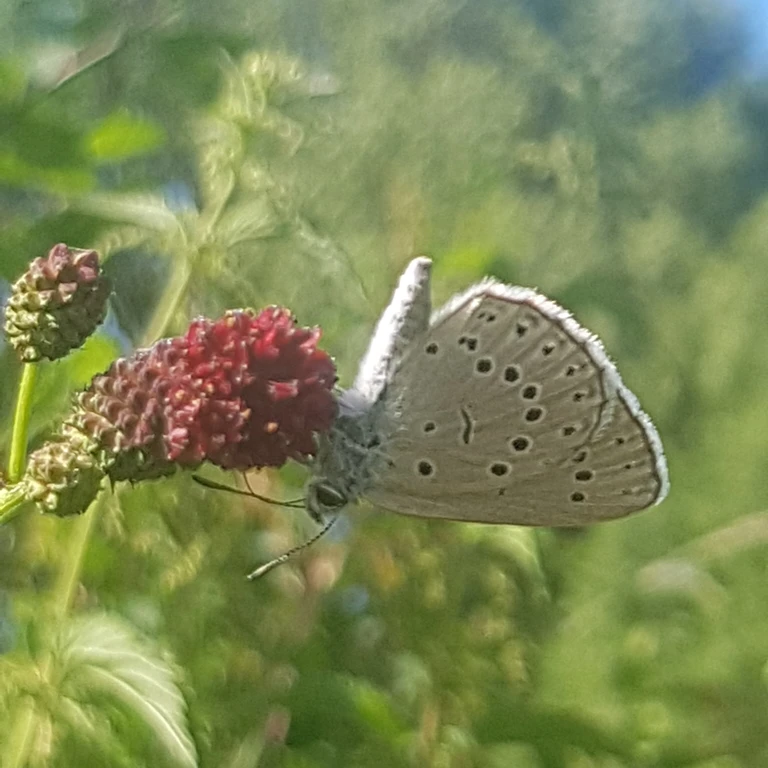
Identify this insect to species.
Phengaris teleius
